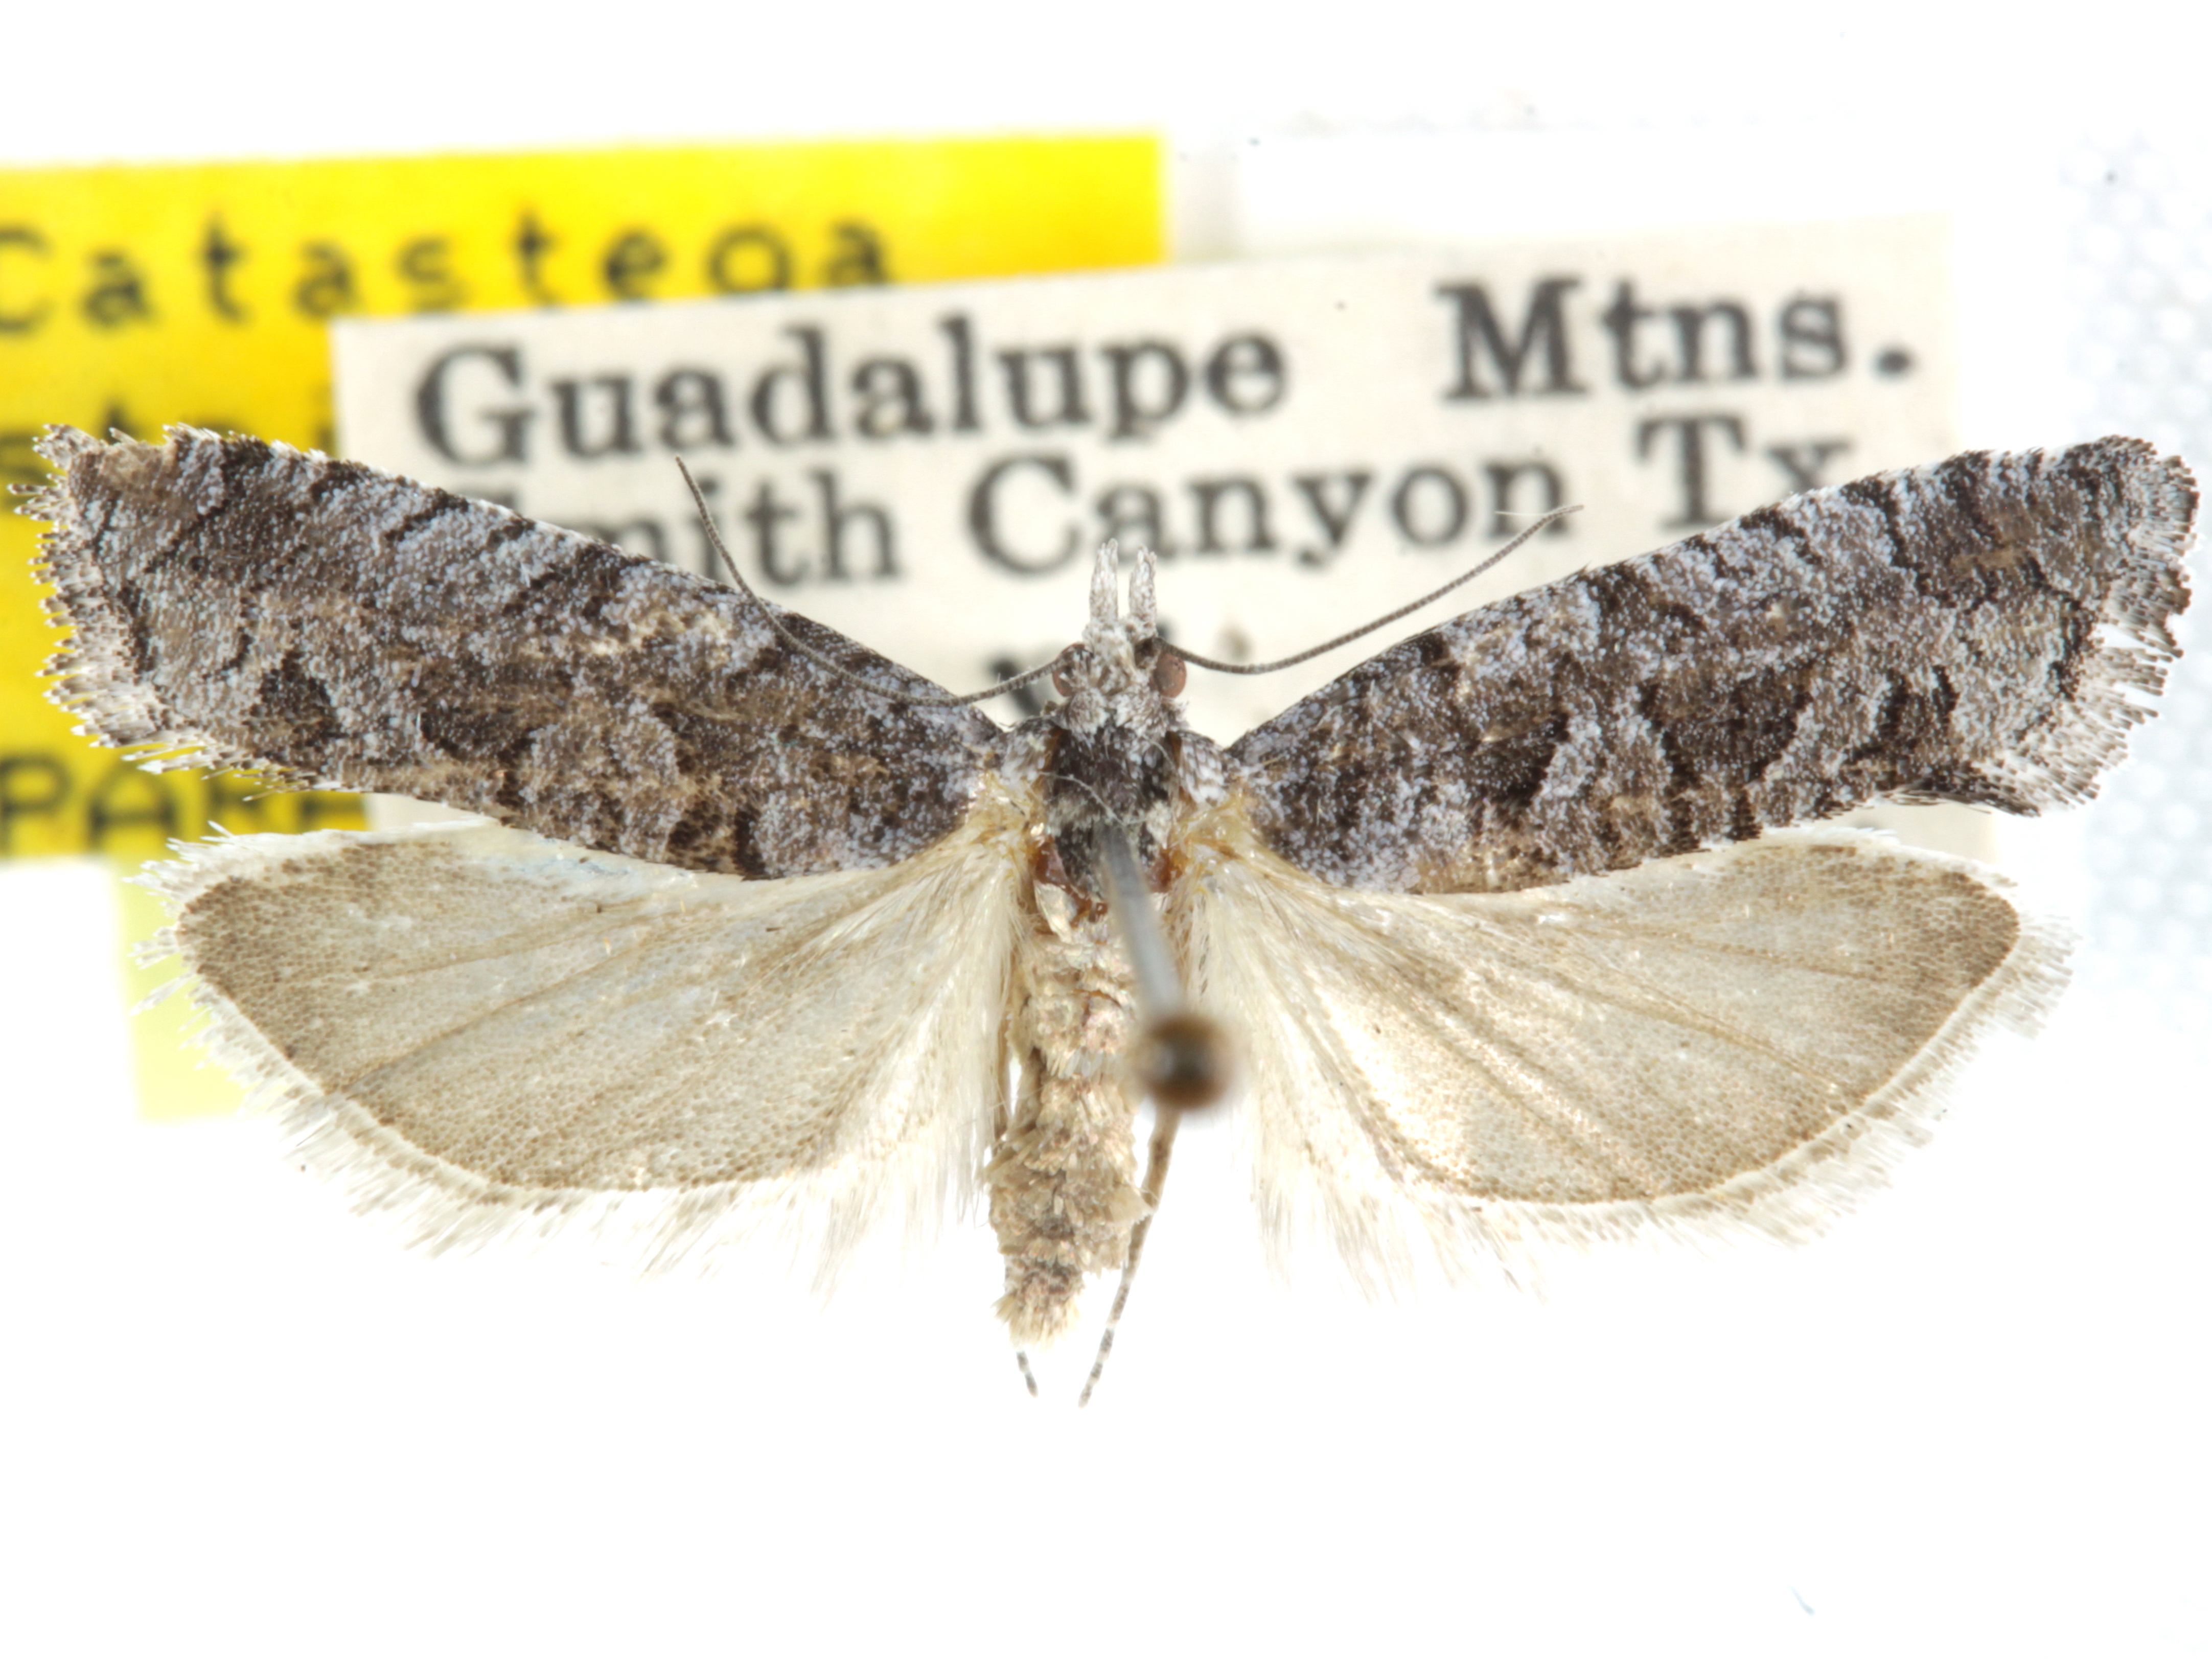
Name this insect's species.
Catastega strigatella
